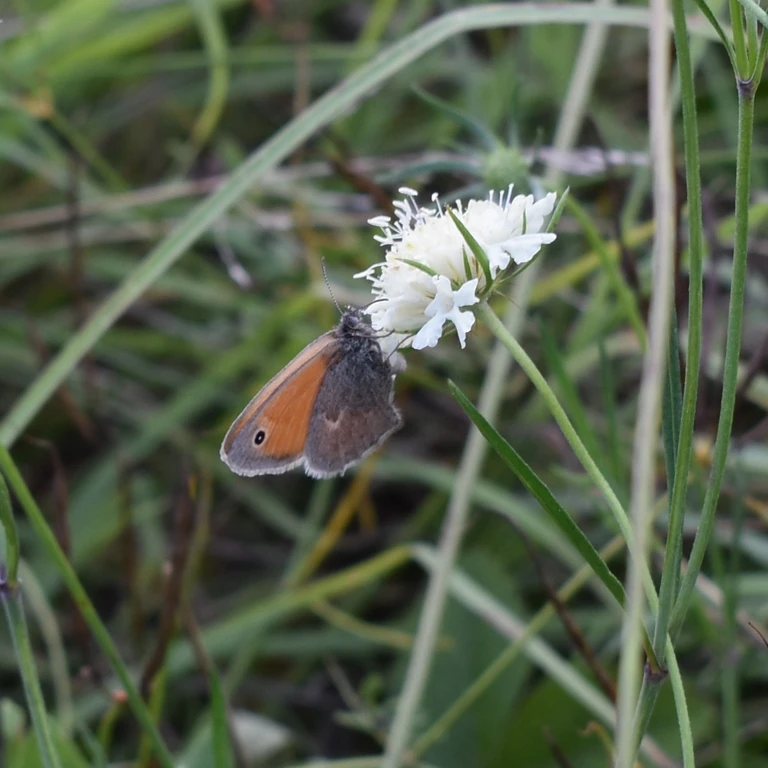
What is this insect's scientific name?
Coenonympha pamphilus
